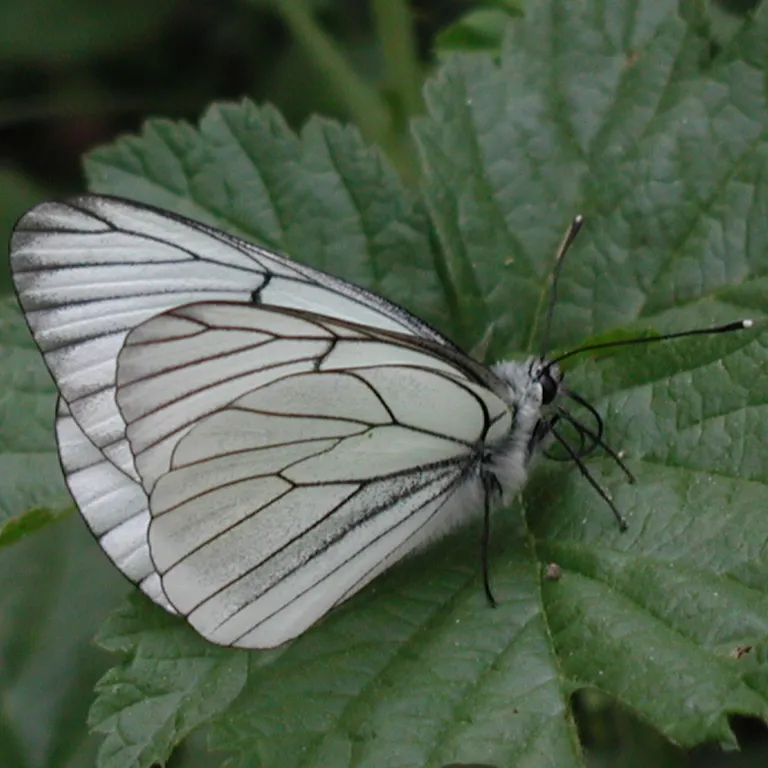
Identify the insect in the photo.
Aporia crataegi
